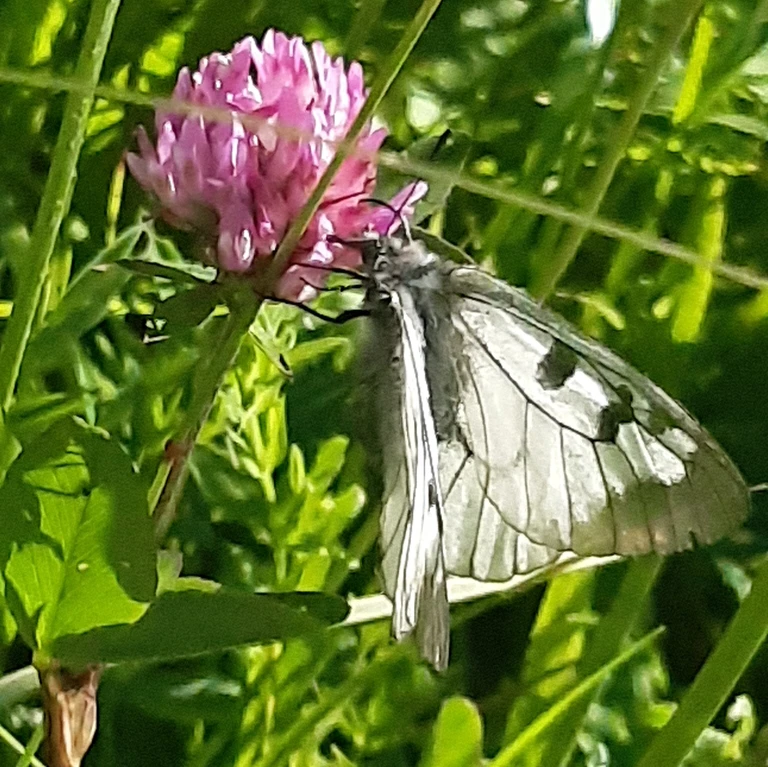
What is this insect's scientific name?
Parnassius mnemosyne
